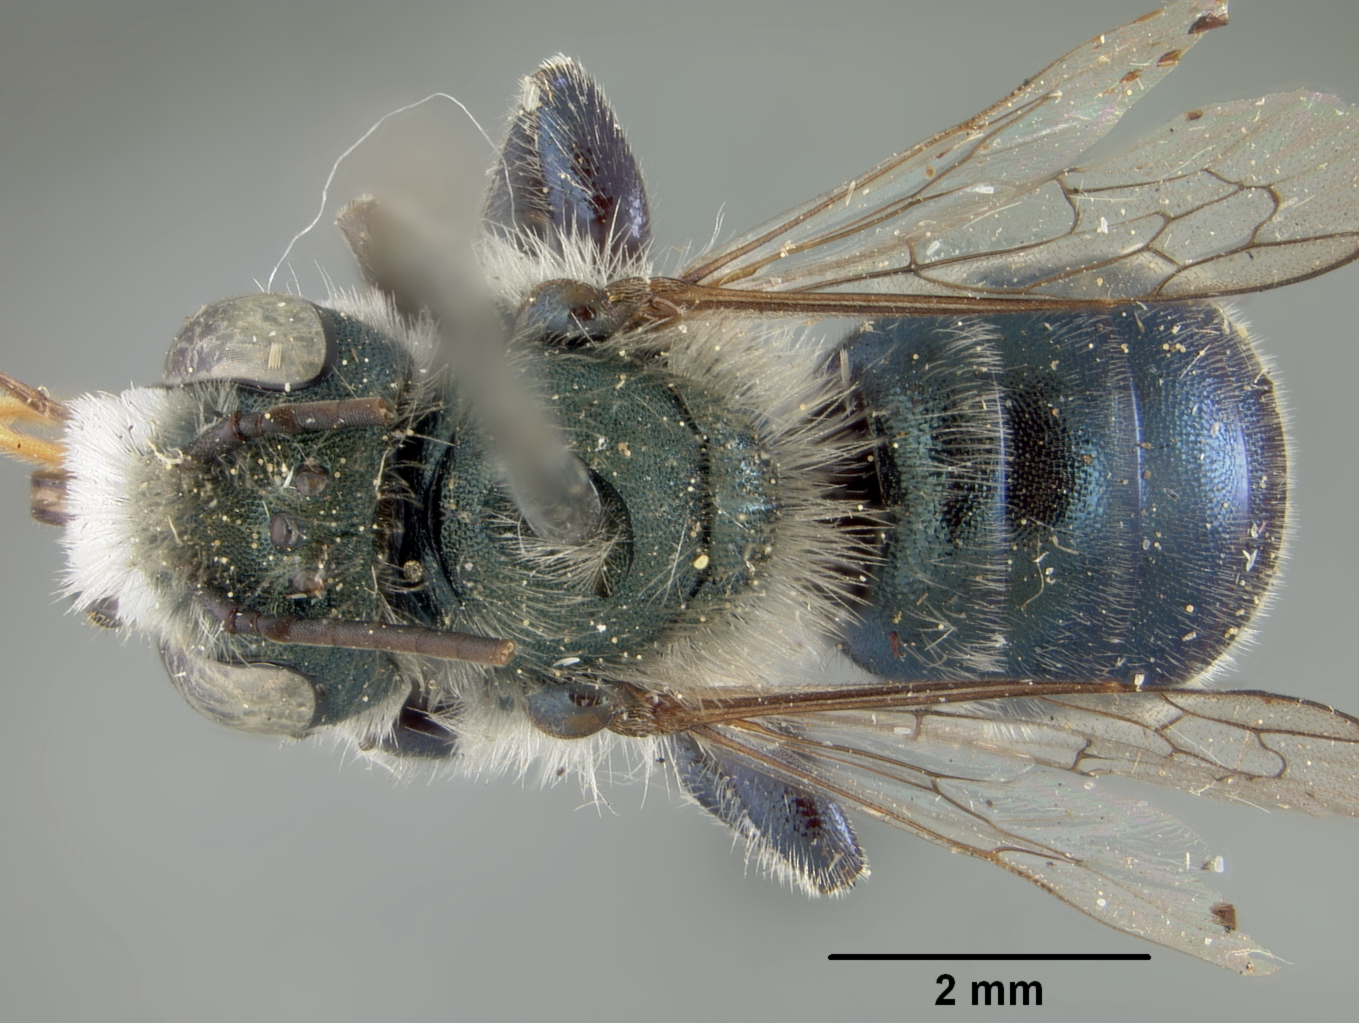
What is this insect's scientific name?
Osmia ramaleyi
